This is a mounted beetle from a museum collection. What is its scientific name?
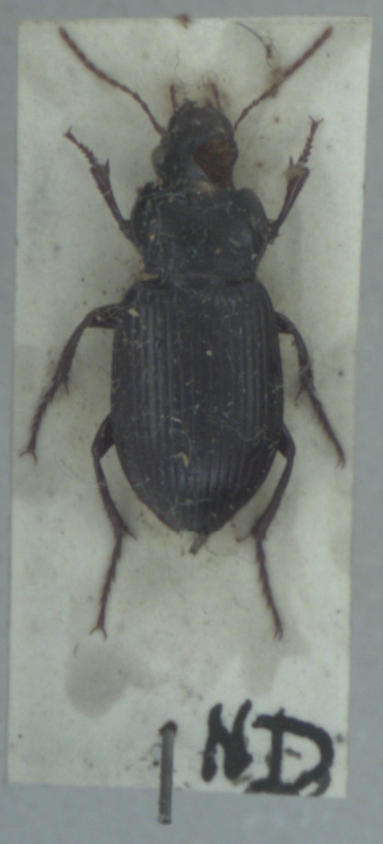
Amara aulica
